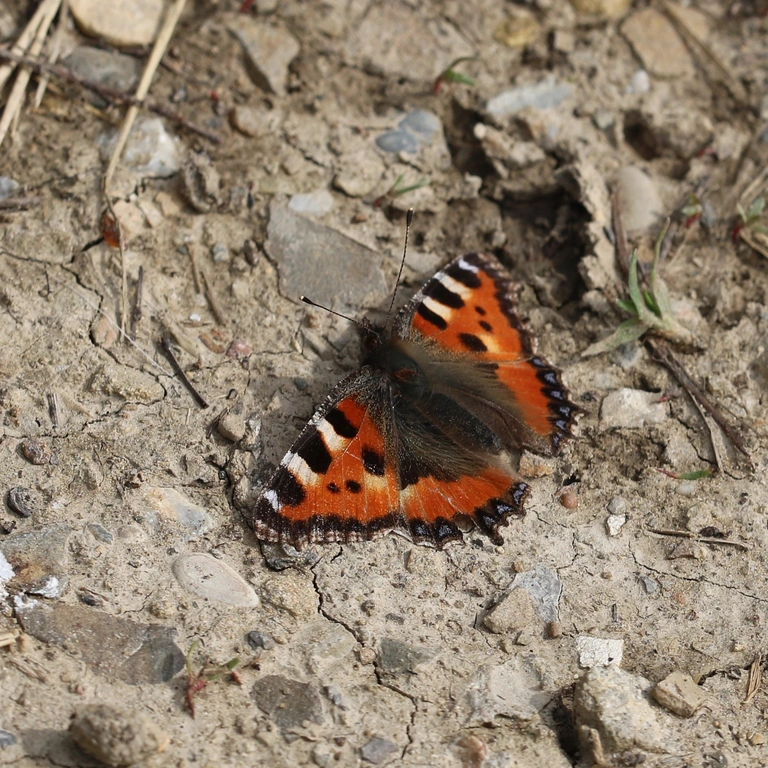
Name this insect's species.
Aglais urticae
